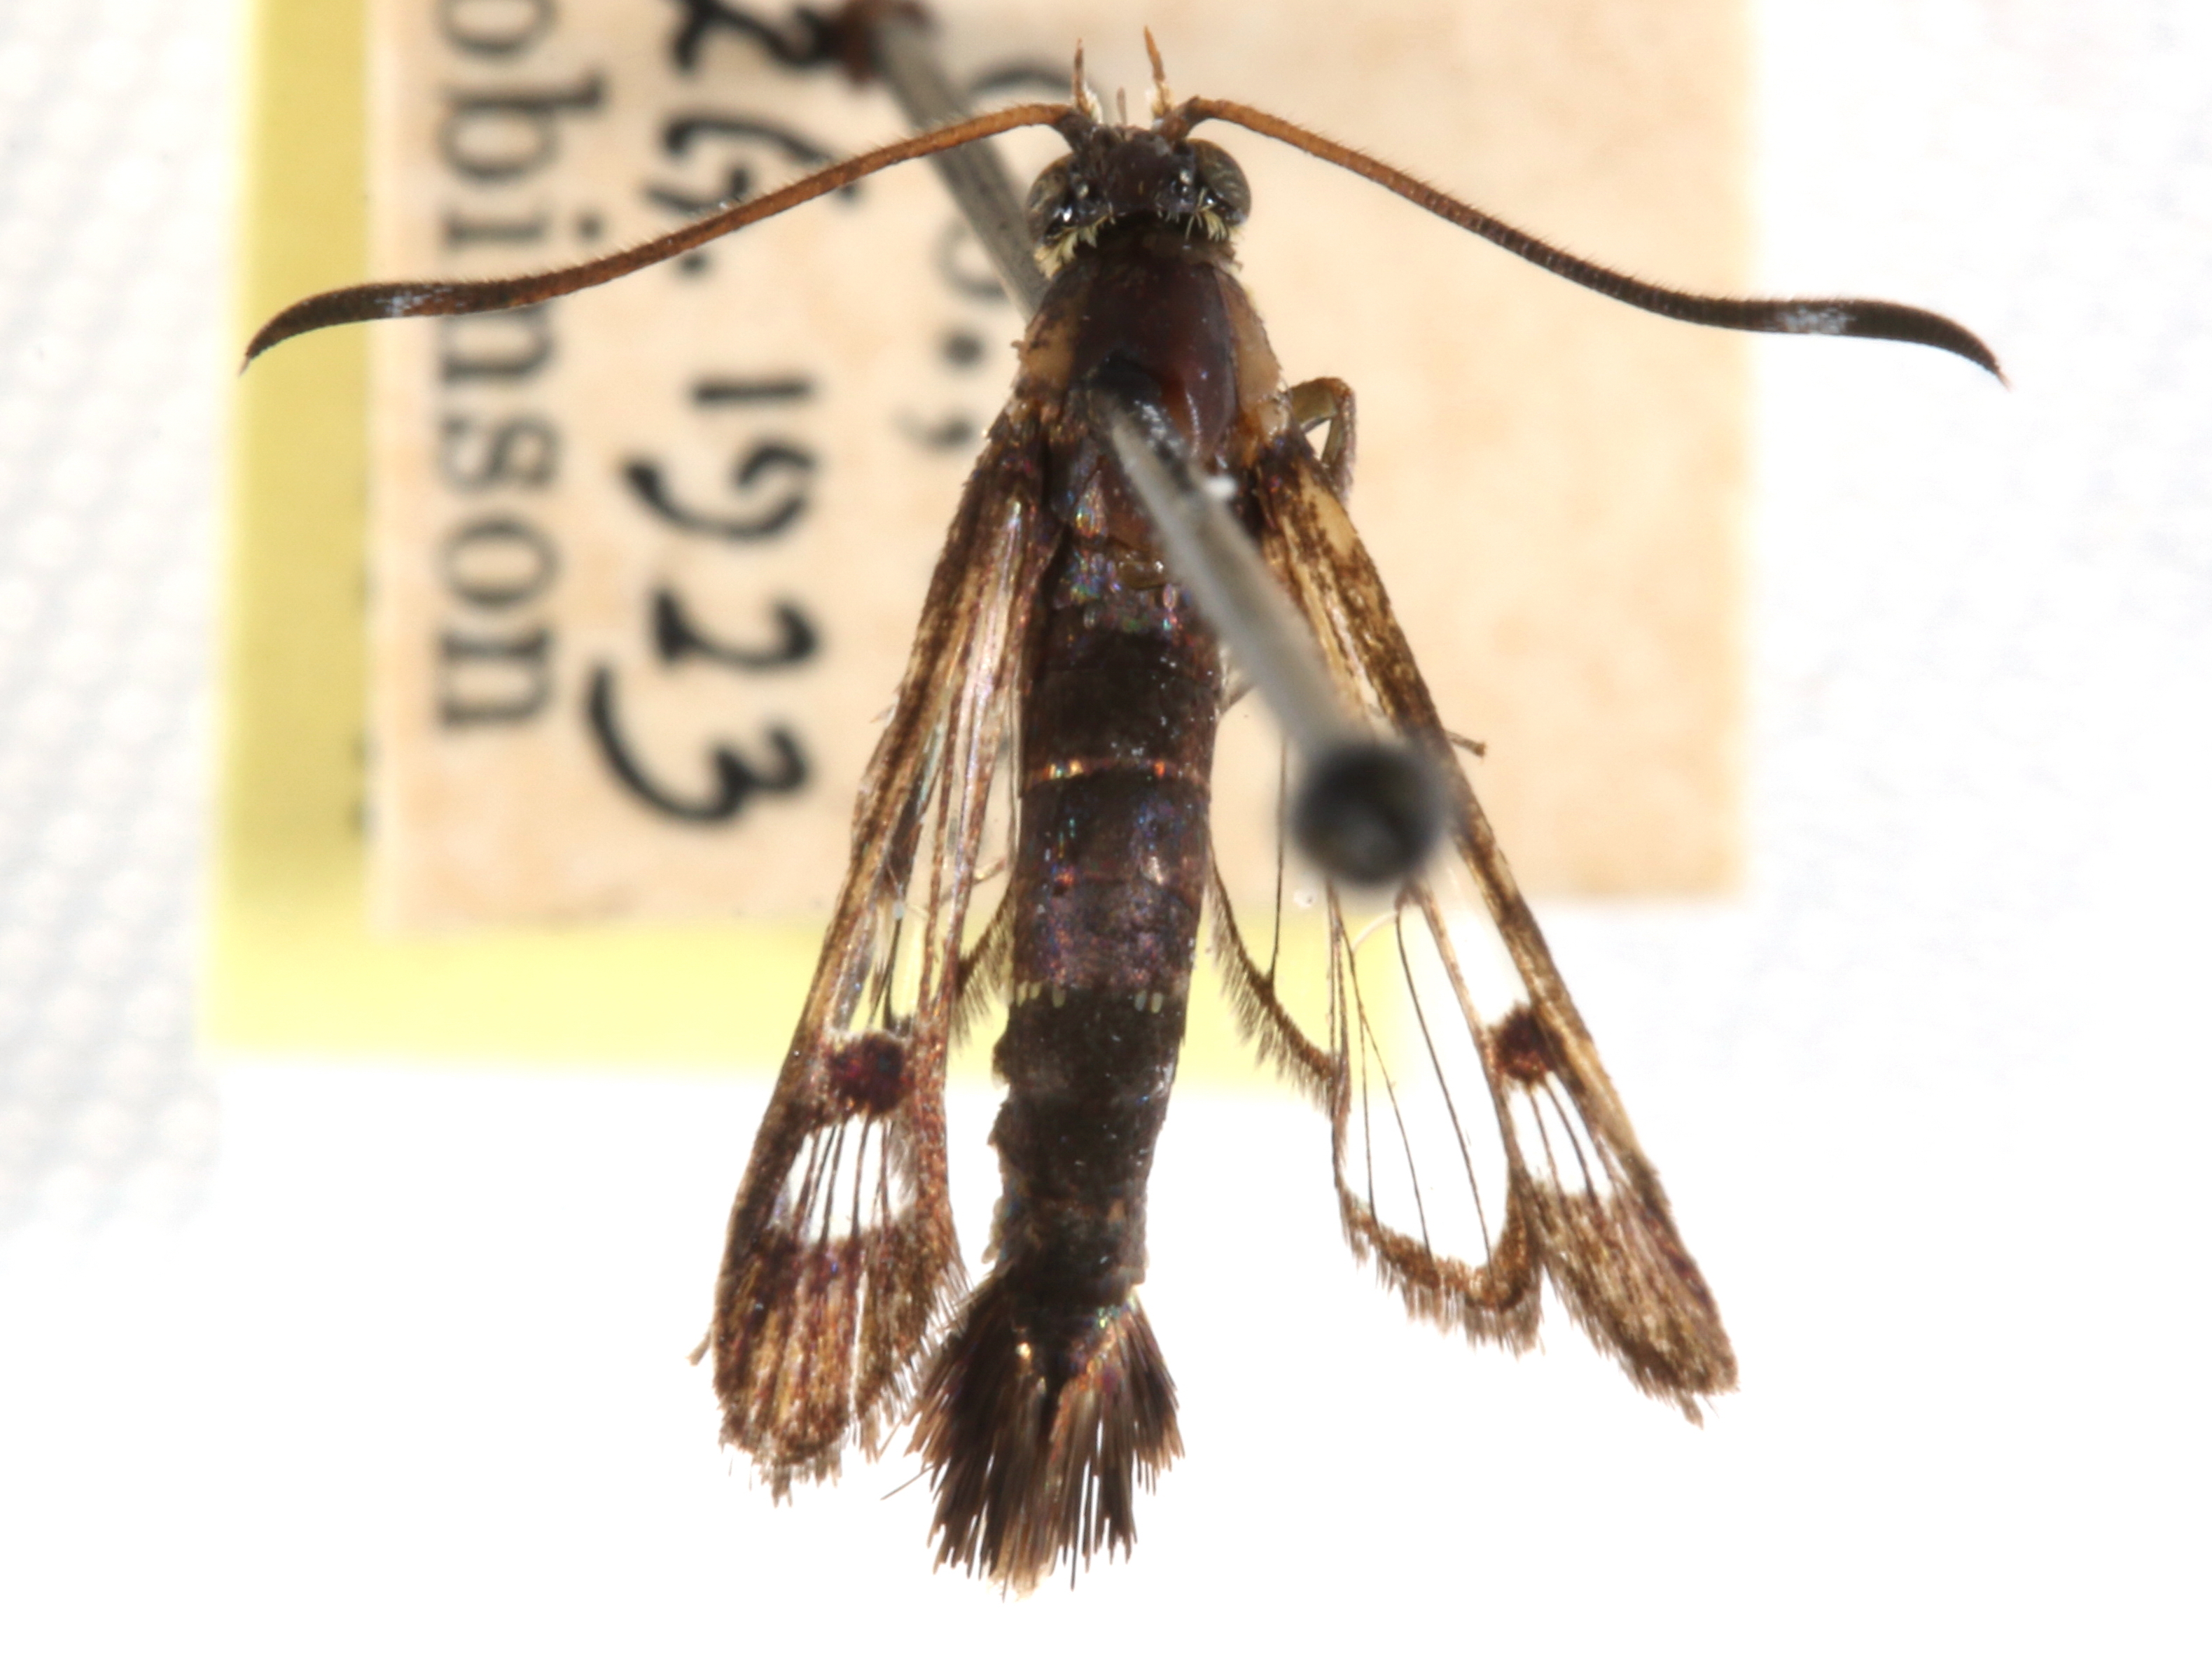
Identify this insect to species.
Carmenta ithacae
